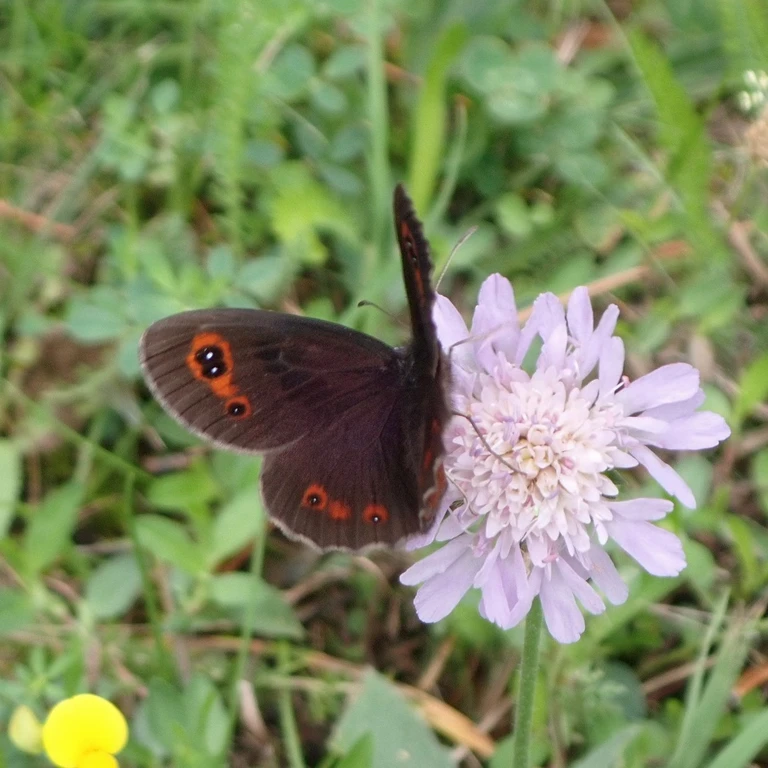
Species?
Erebia aethiops
